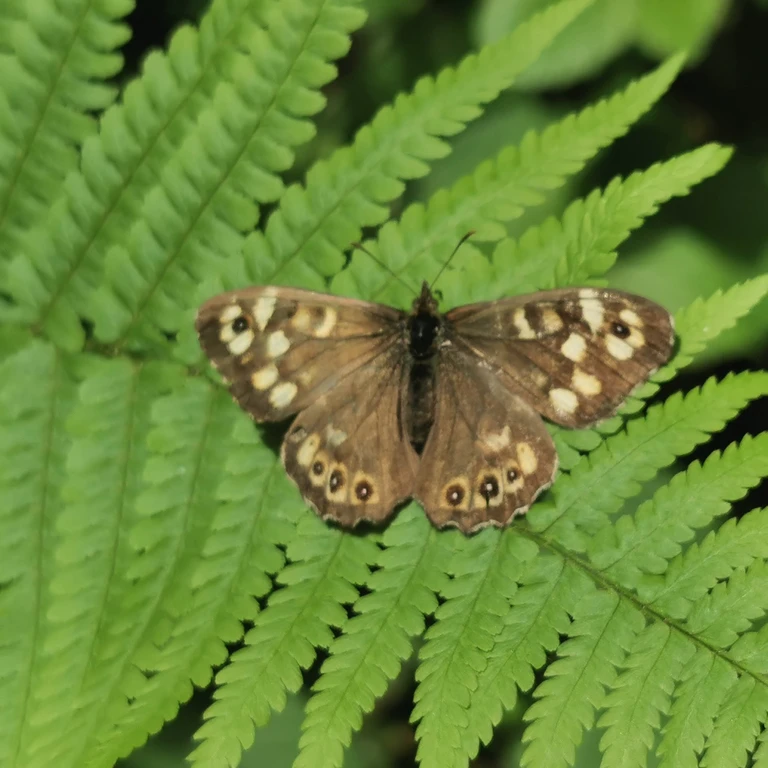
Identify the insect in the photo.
Pararge aegeria
